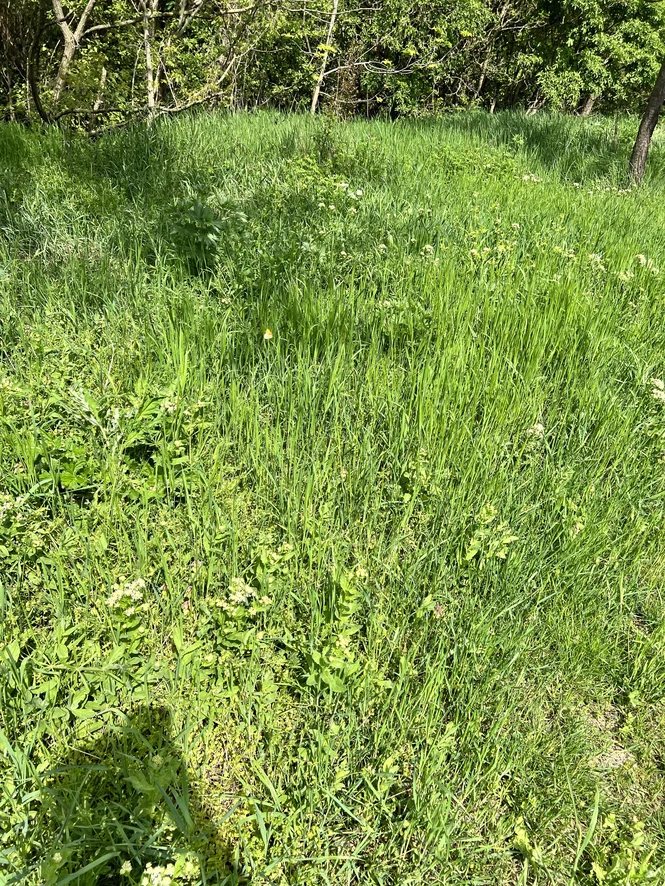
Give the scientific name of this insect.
Anthocharis cardamines
